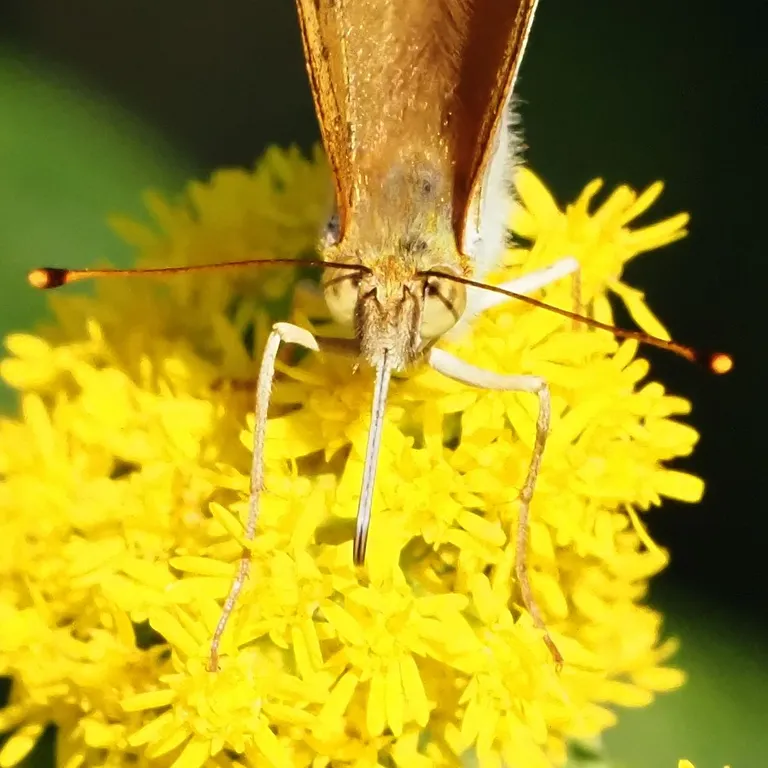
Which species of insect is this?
Argynnis paphia
